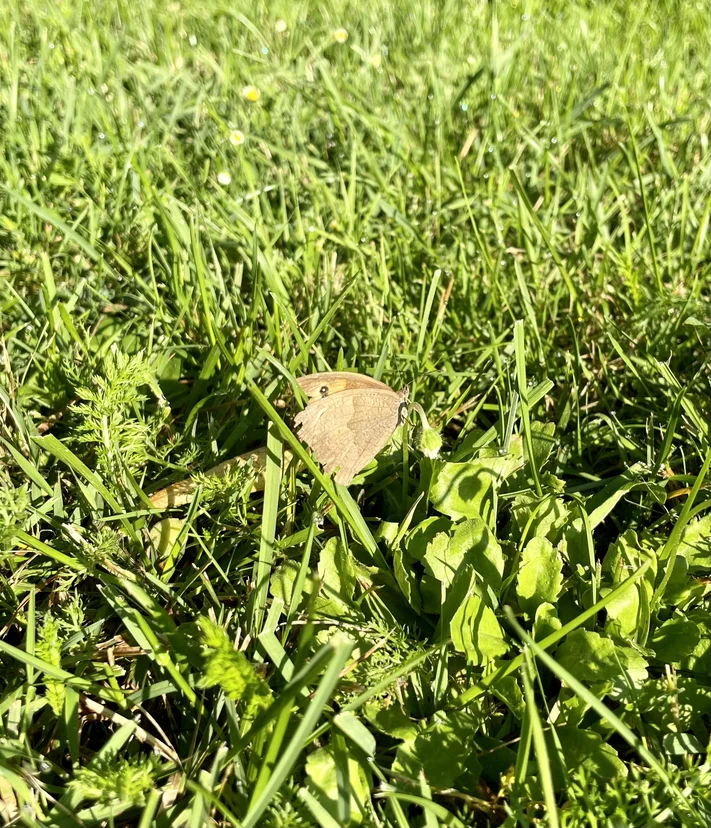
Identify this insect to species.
Maniola jurtina
